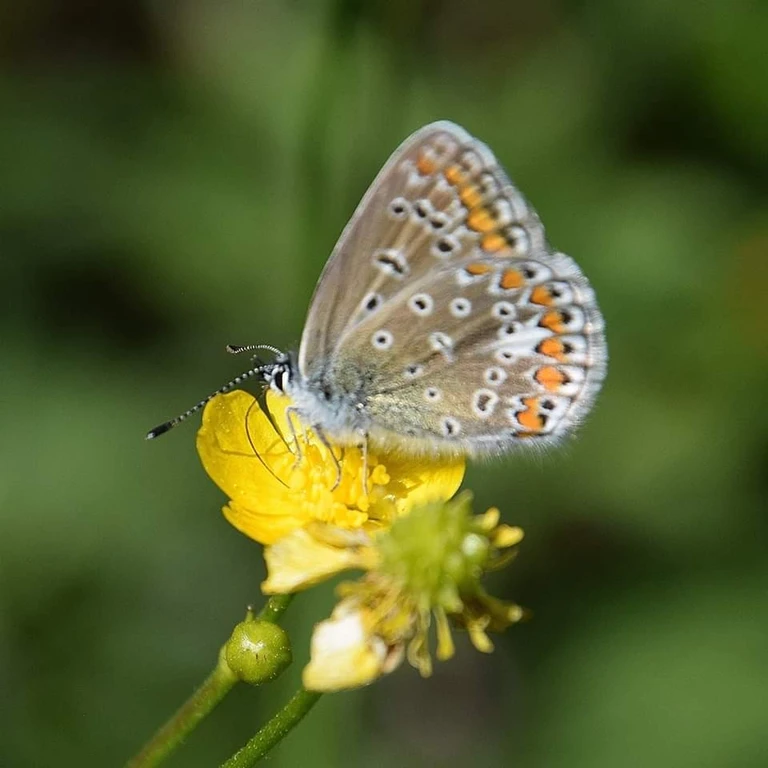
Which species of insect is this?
Polyommatus icarus
